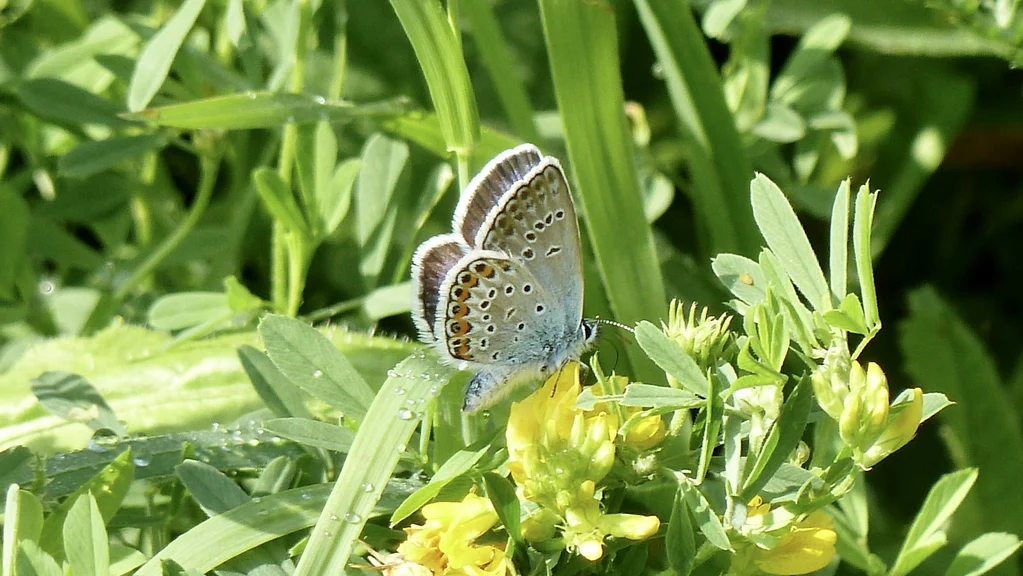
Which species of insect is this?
Plebejus argus
